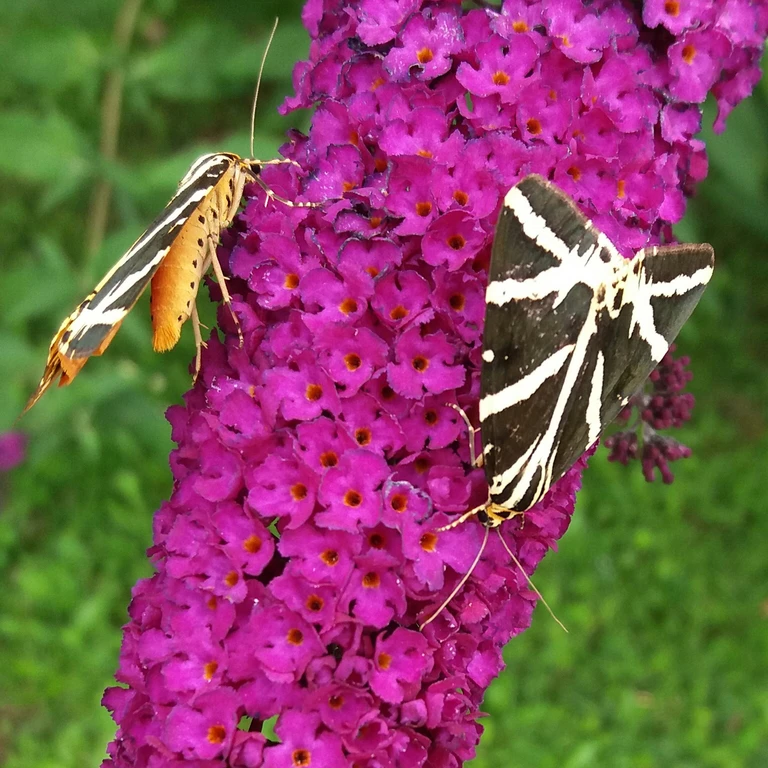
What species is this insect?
Euplagia quadripunctaria
